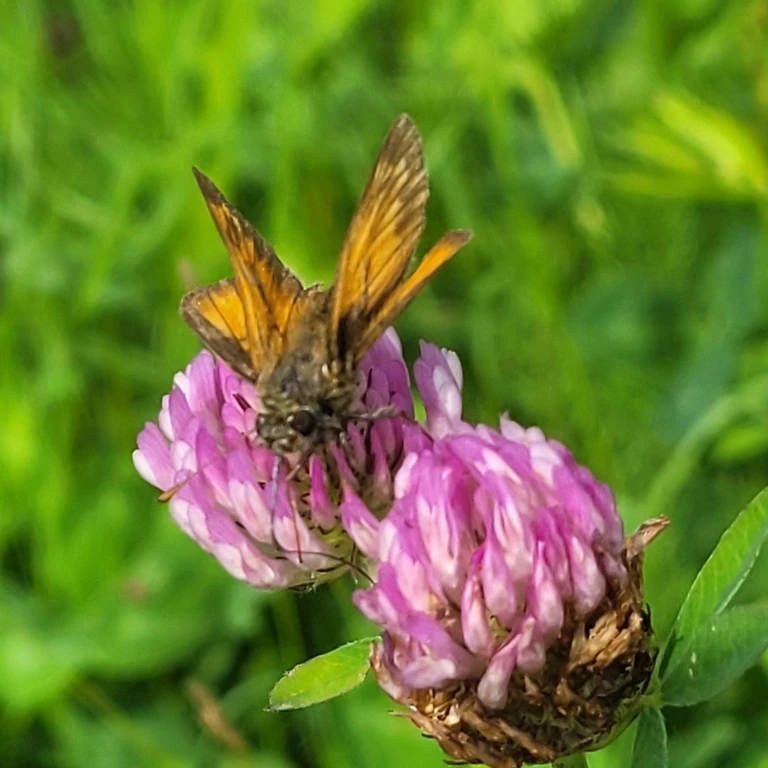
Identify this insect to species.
Ochlodes sylvanus (also Ochlodes venata)
